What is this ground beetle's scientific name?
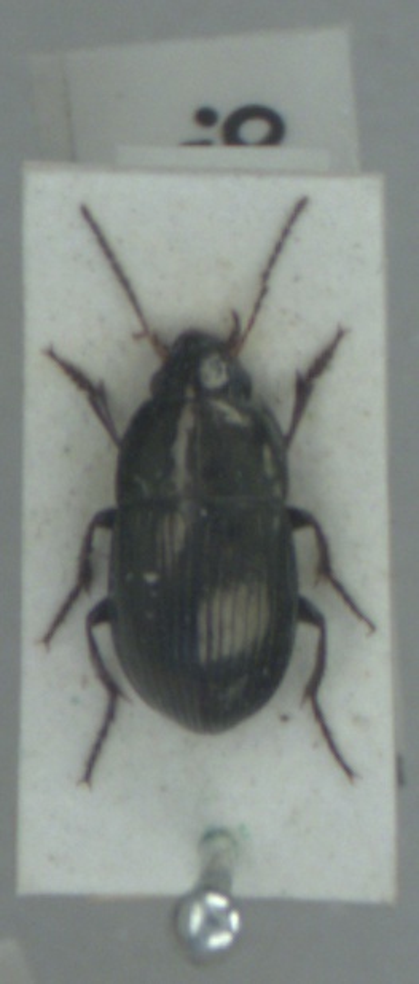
Amara convexior
